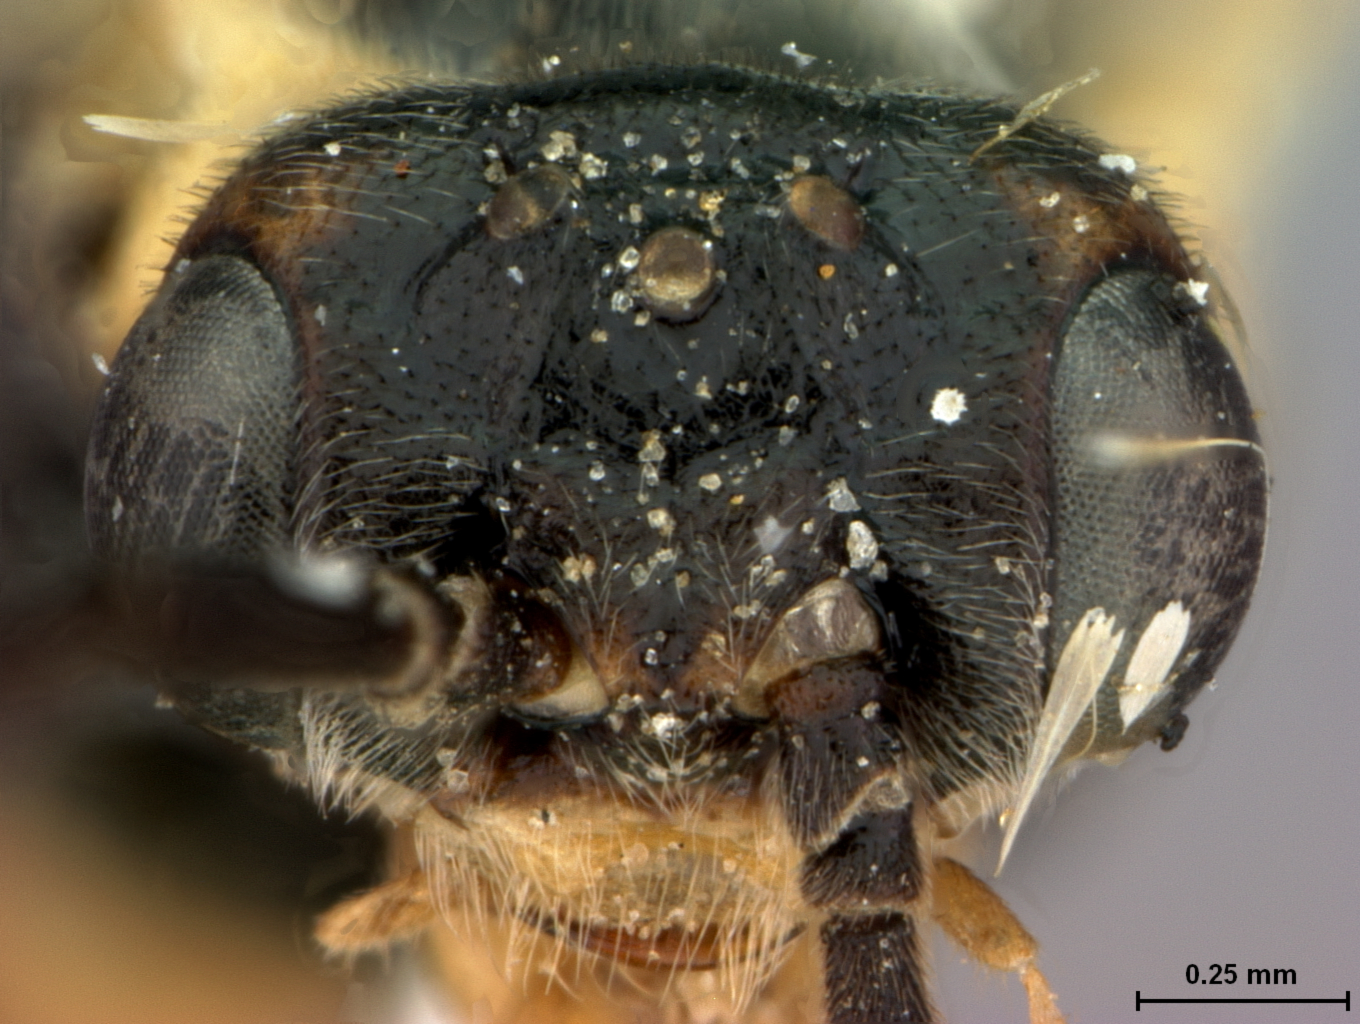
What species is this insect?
Pontania populi
